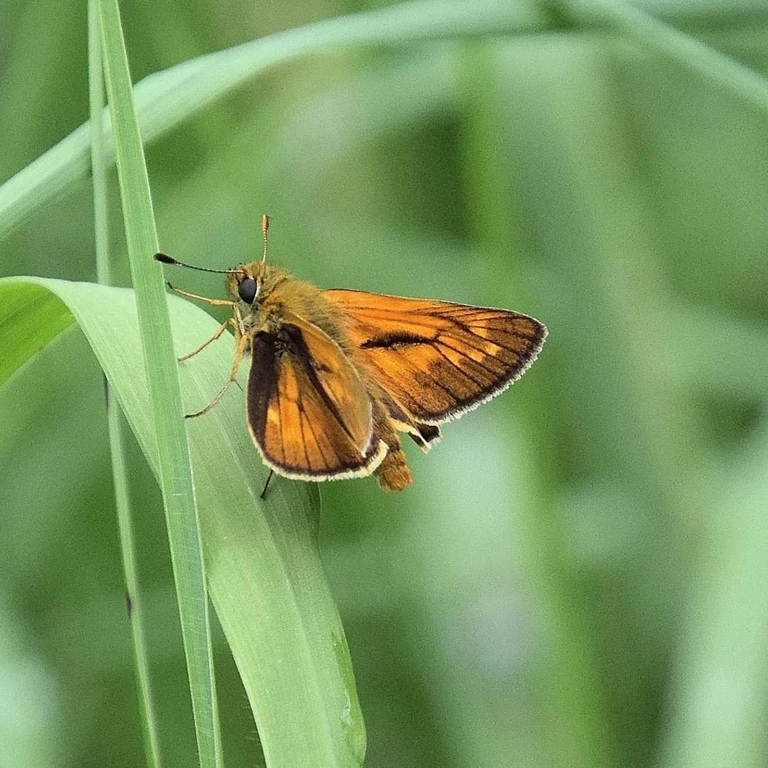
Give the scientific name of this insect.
Ochlodes sylvanus (also Ochlodes venata)
